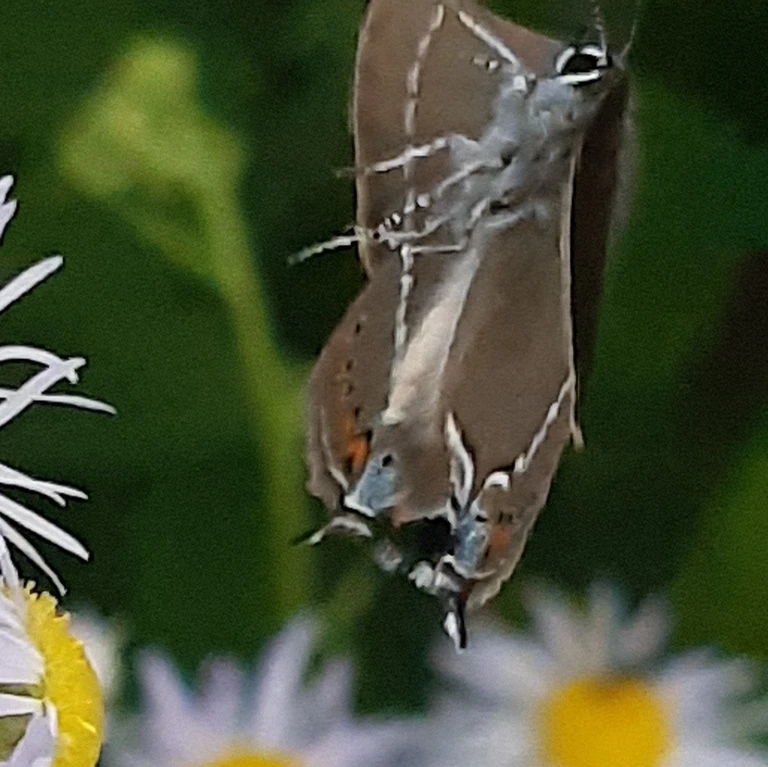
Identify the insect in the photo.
Satyrium spini (also Tuttiola spini)
